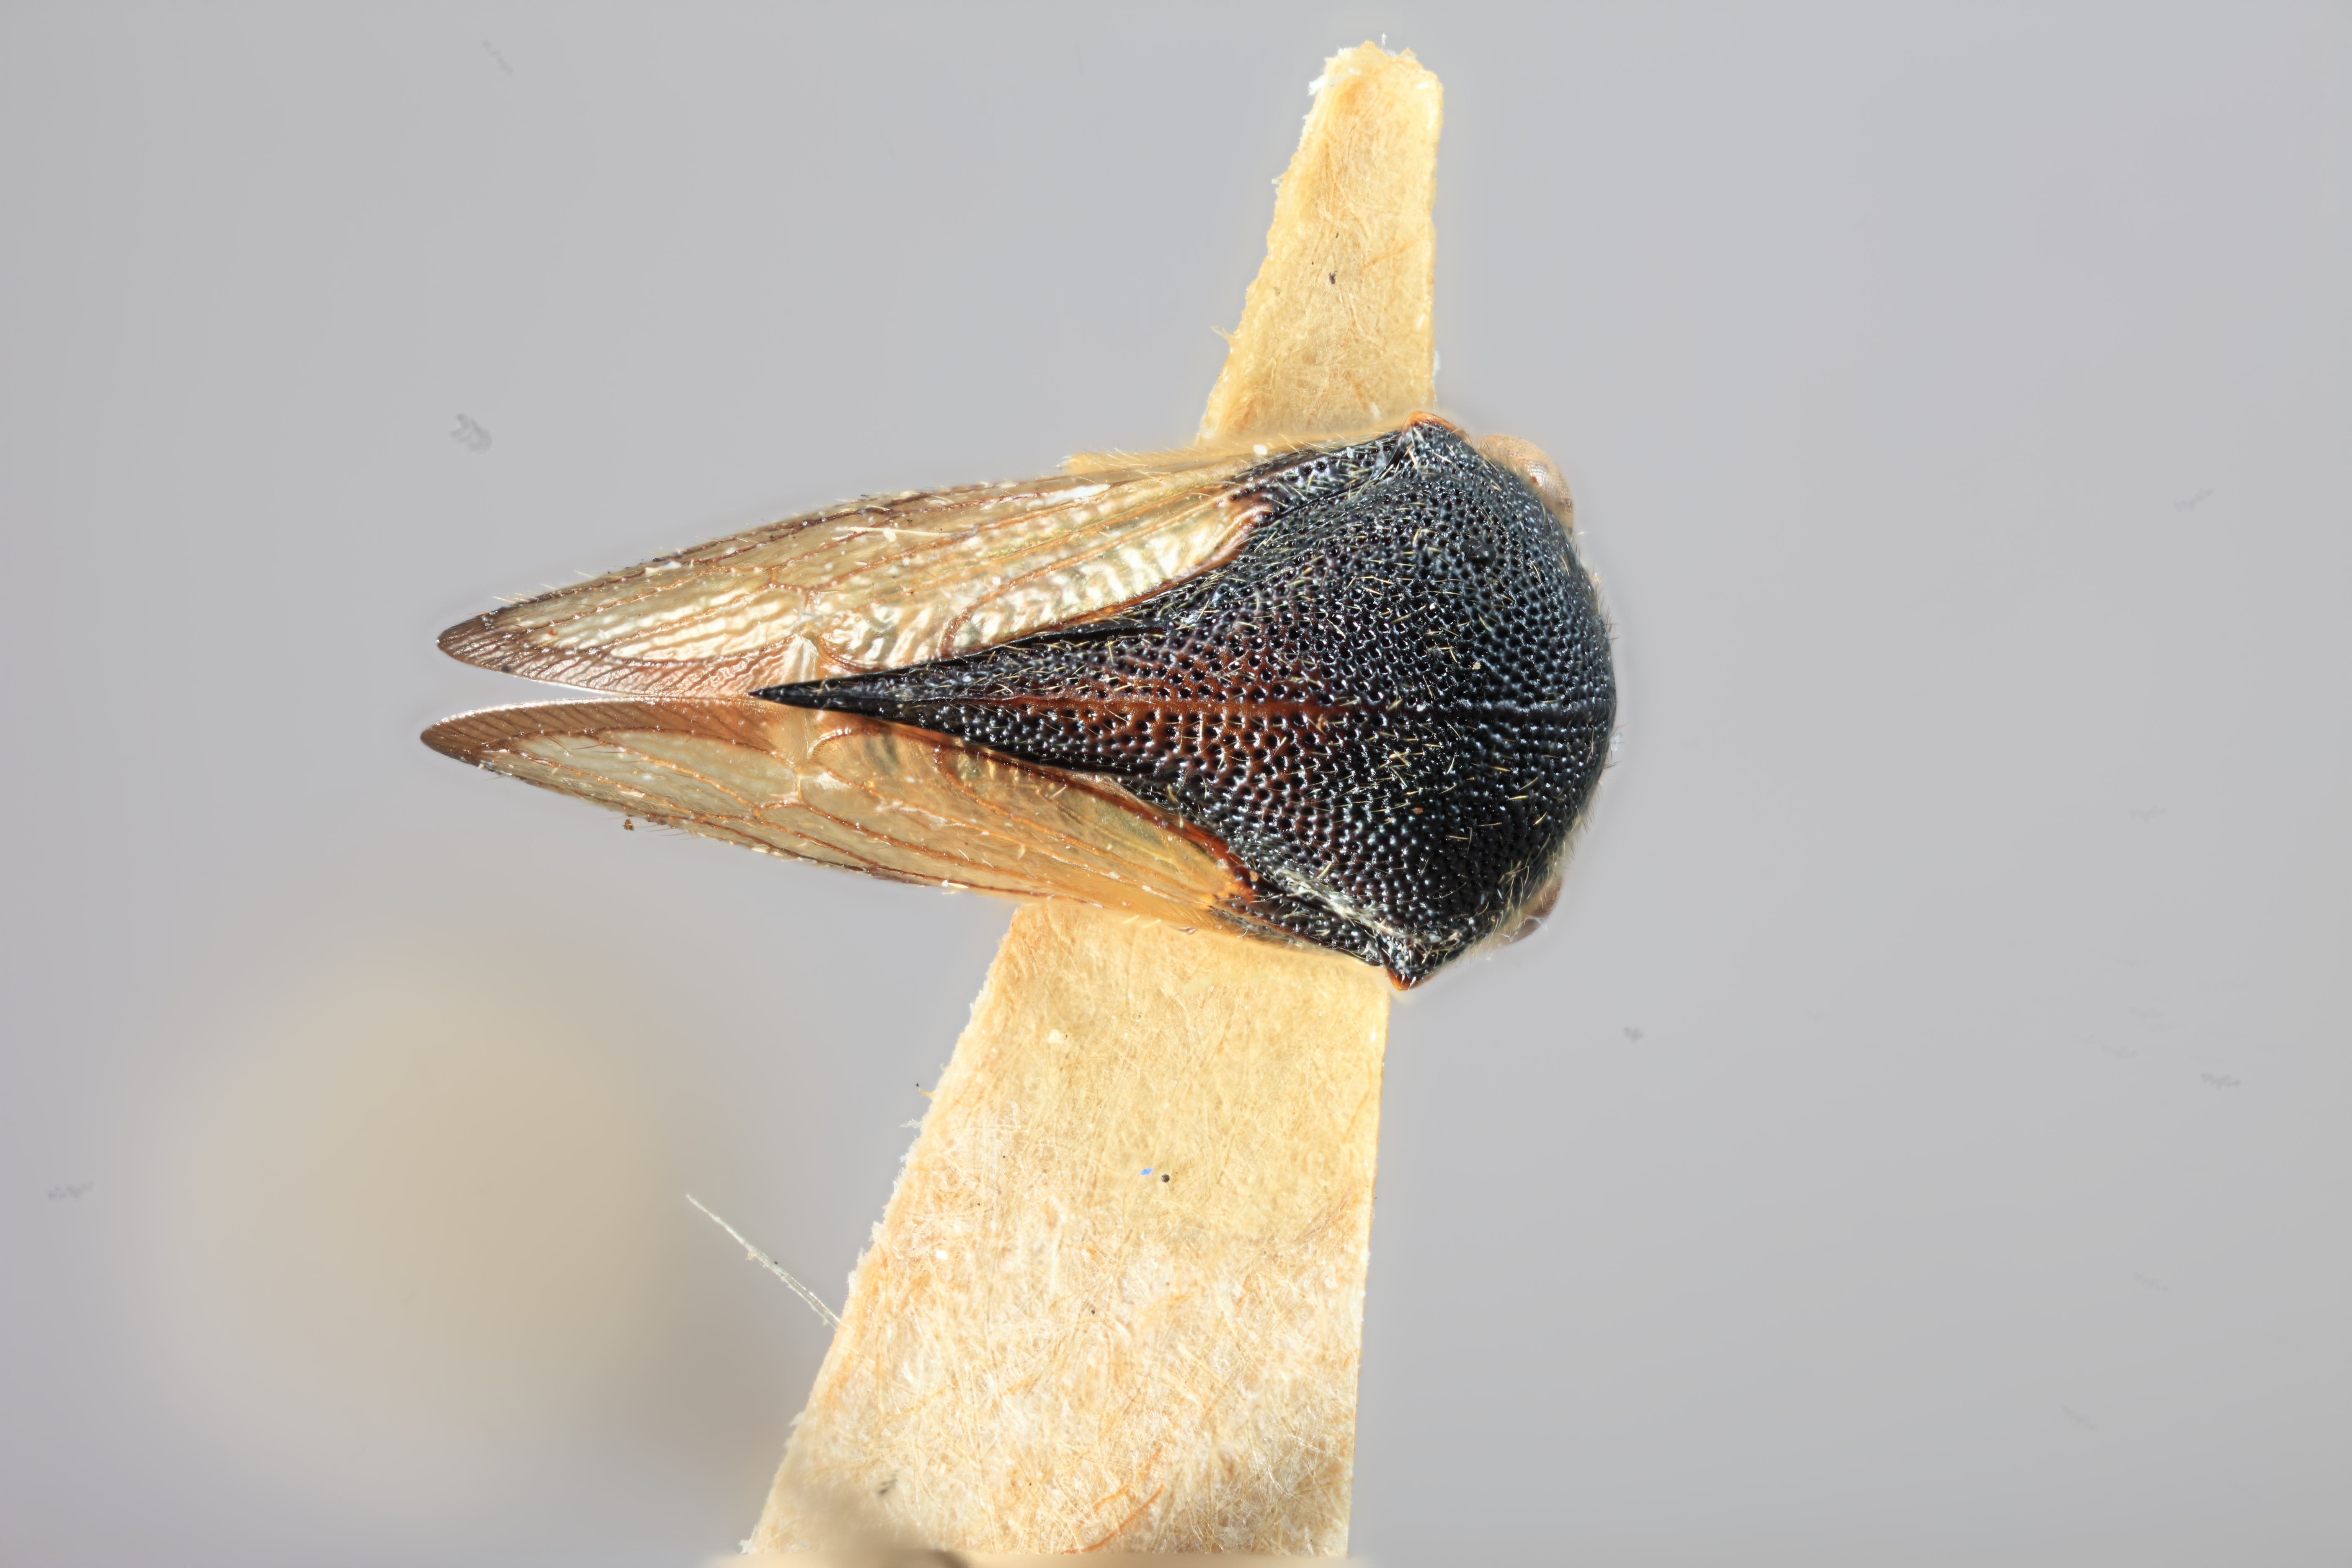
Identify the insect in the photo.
Gargara hoffmanni
